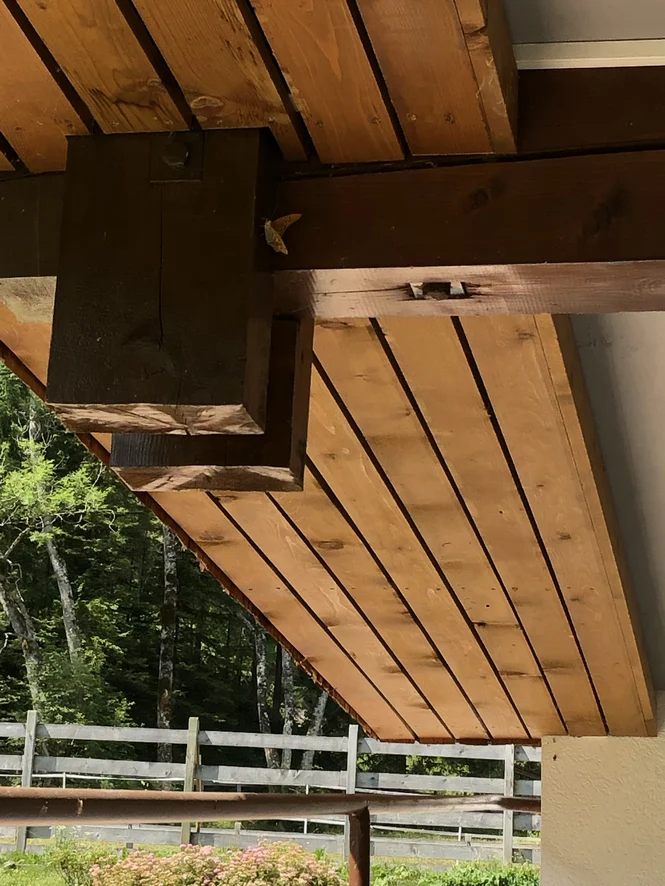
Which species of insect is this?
Argynnis paphia
